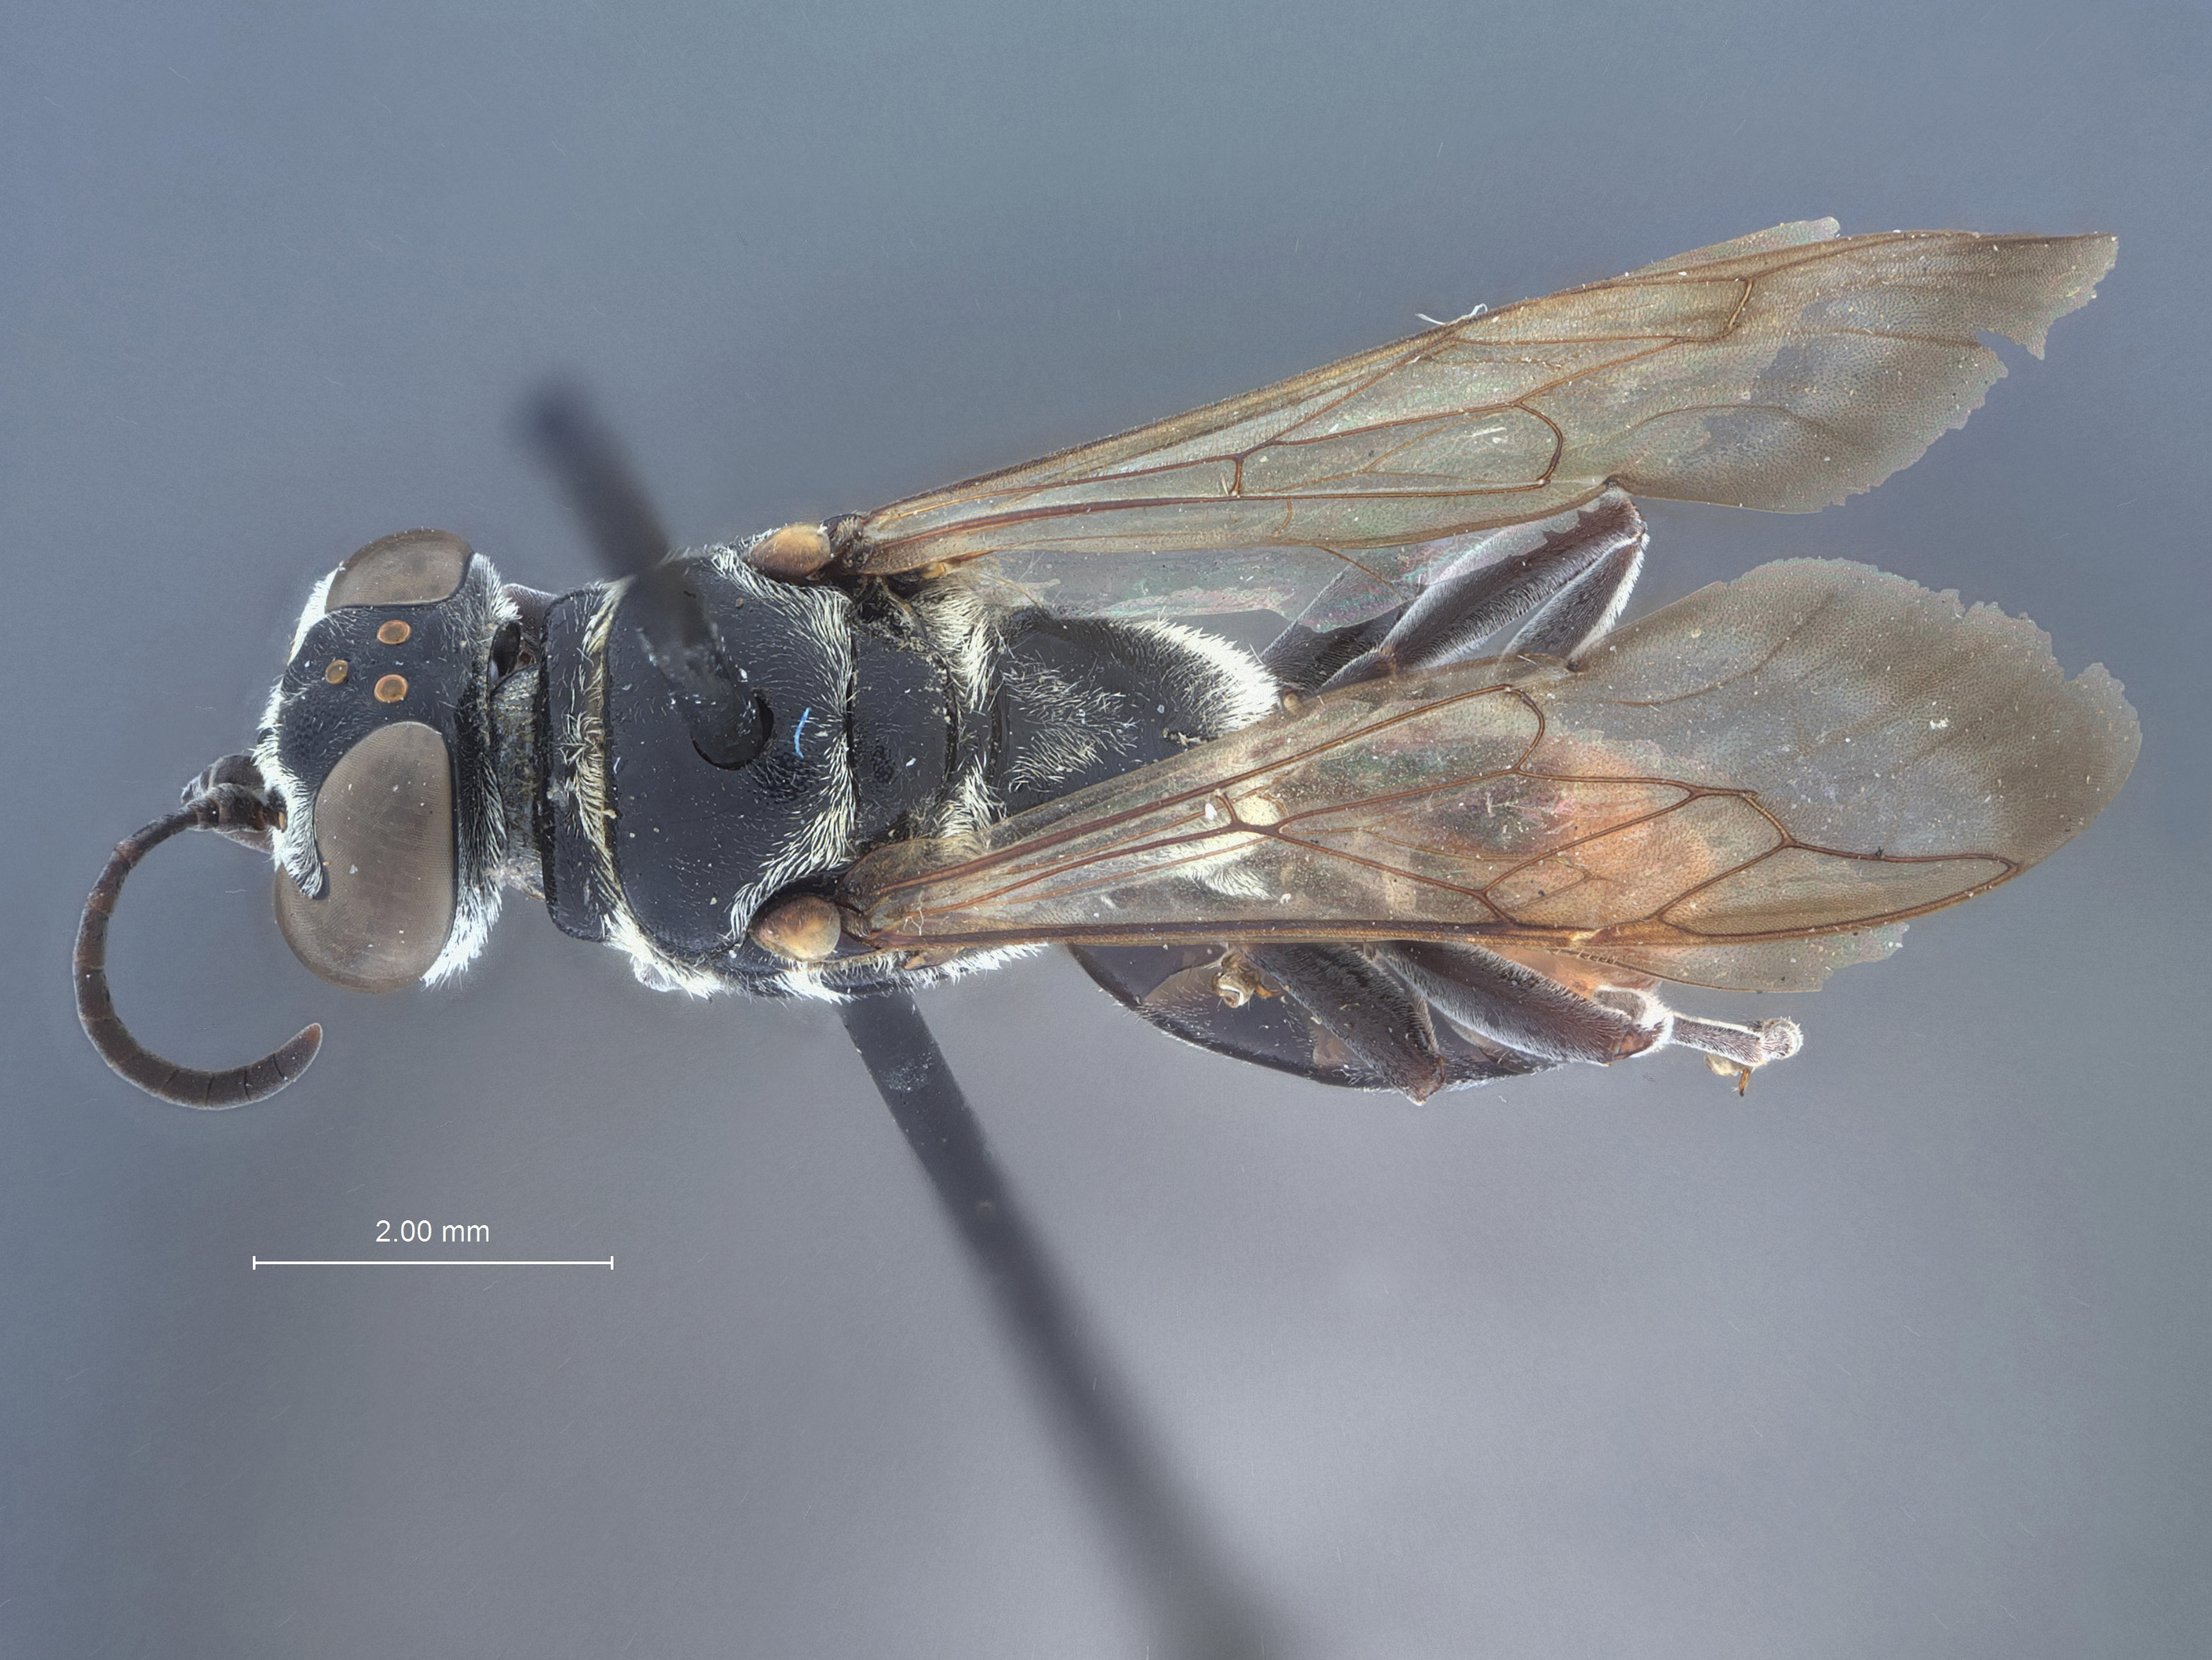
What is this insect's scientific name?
Trypoxylon campaspe
